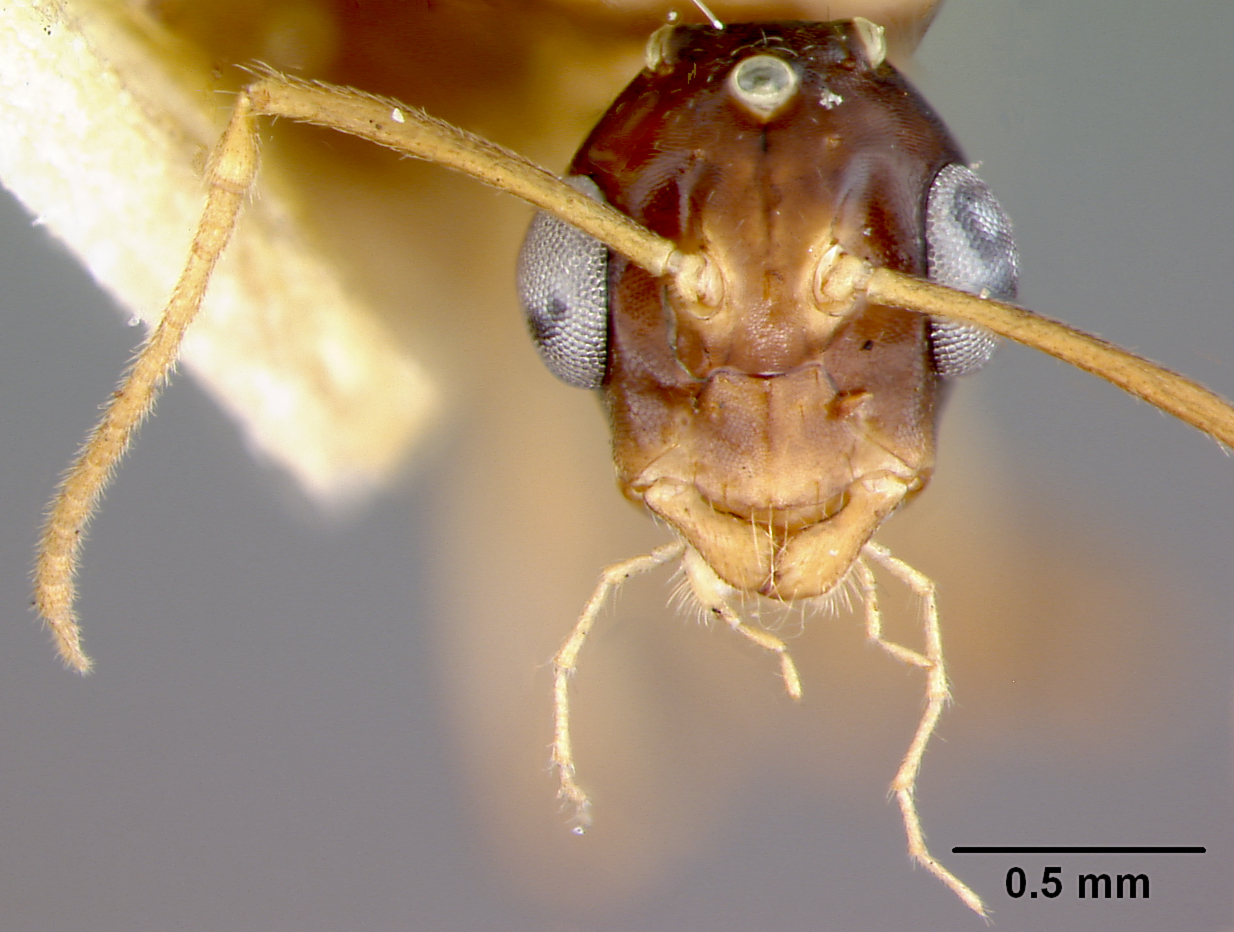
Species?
Camponotus maudella
